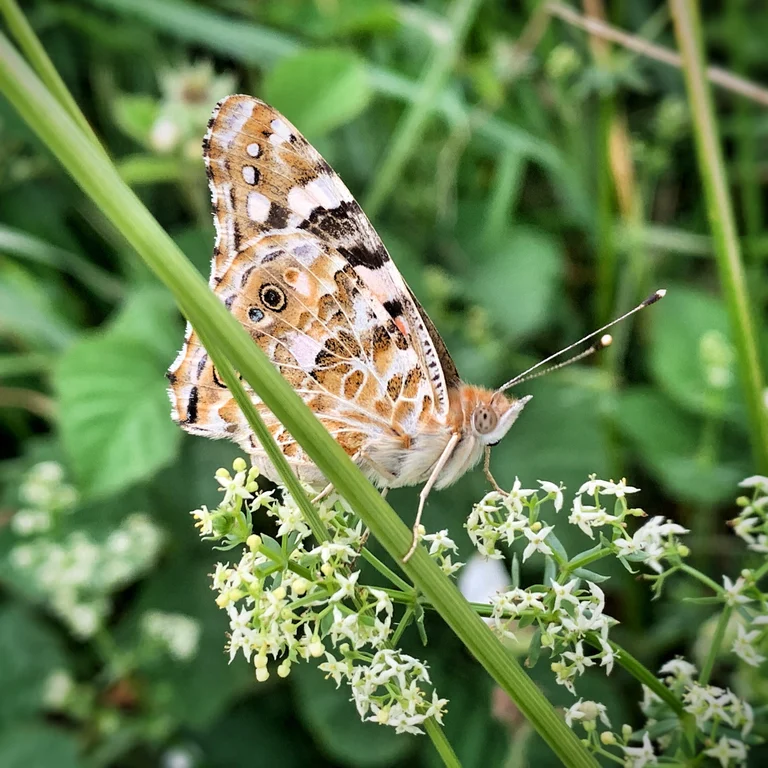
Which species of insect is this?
Vanessa cardui
